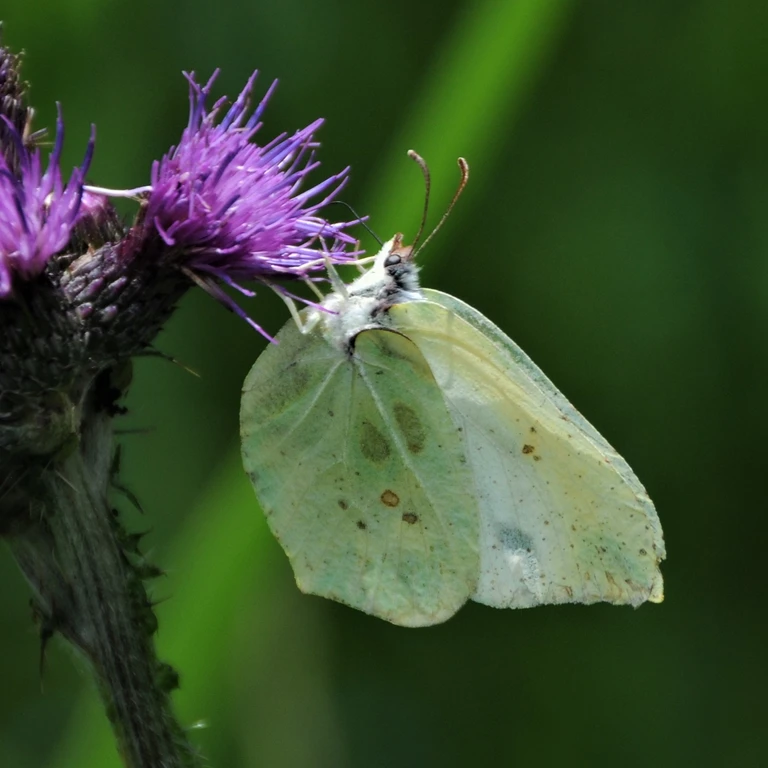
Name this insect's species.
Gonepteryx rhamni
